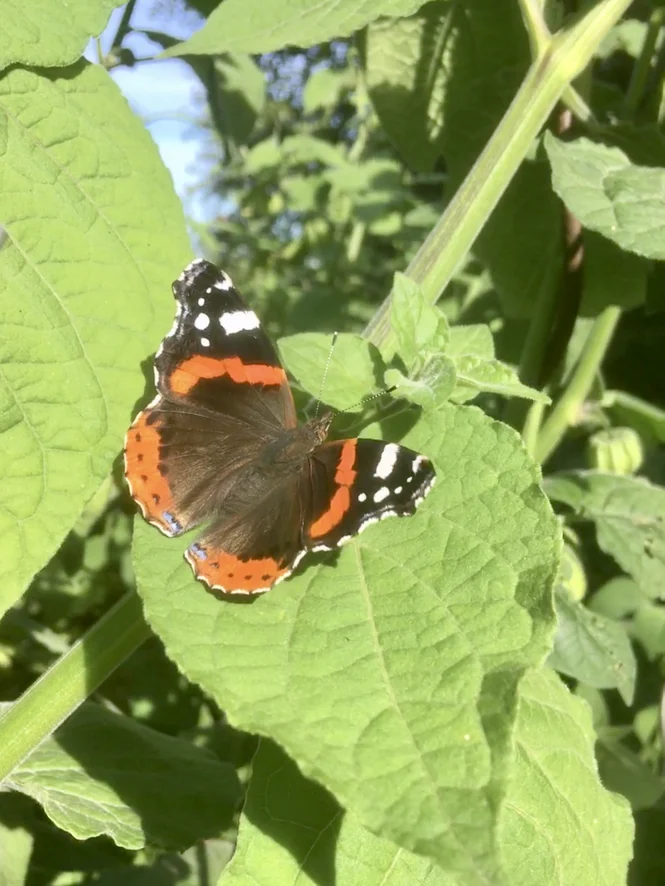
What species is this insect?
Vanessa atalanta
